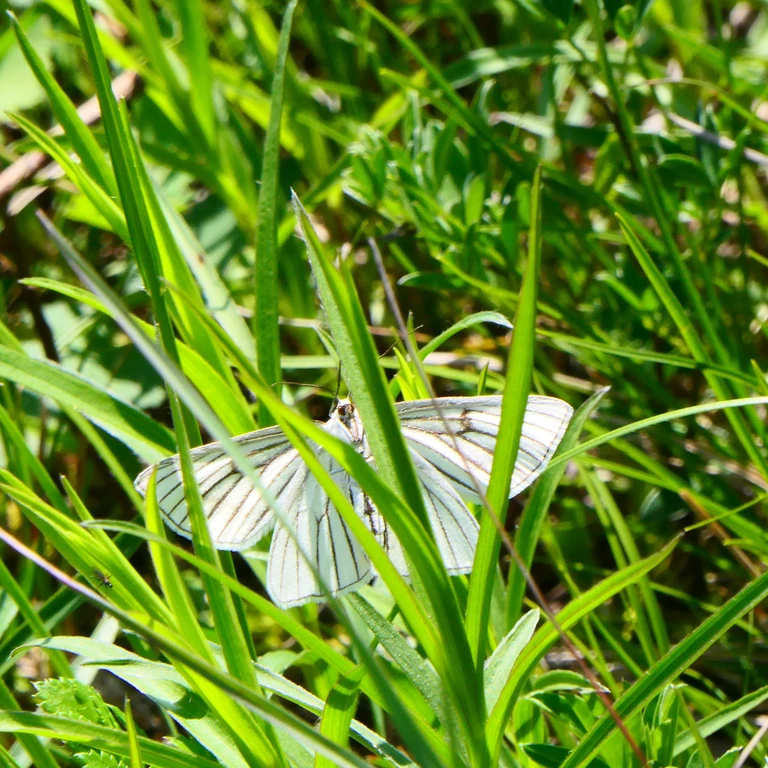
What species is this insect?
Siona lineata
